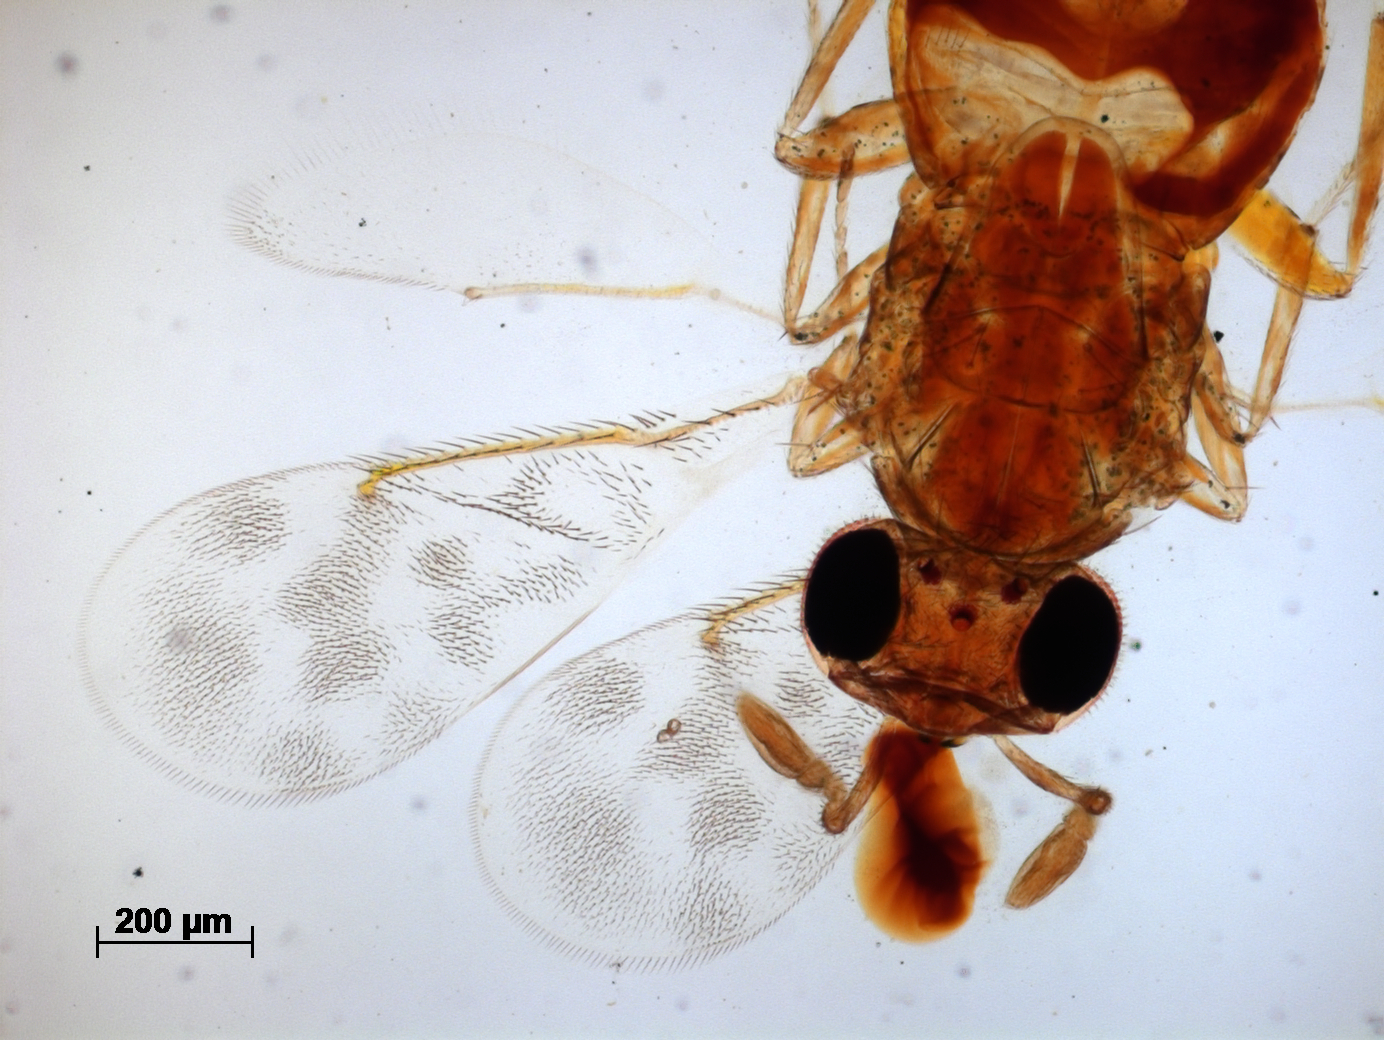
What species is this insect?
Marietta nigripes
